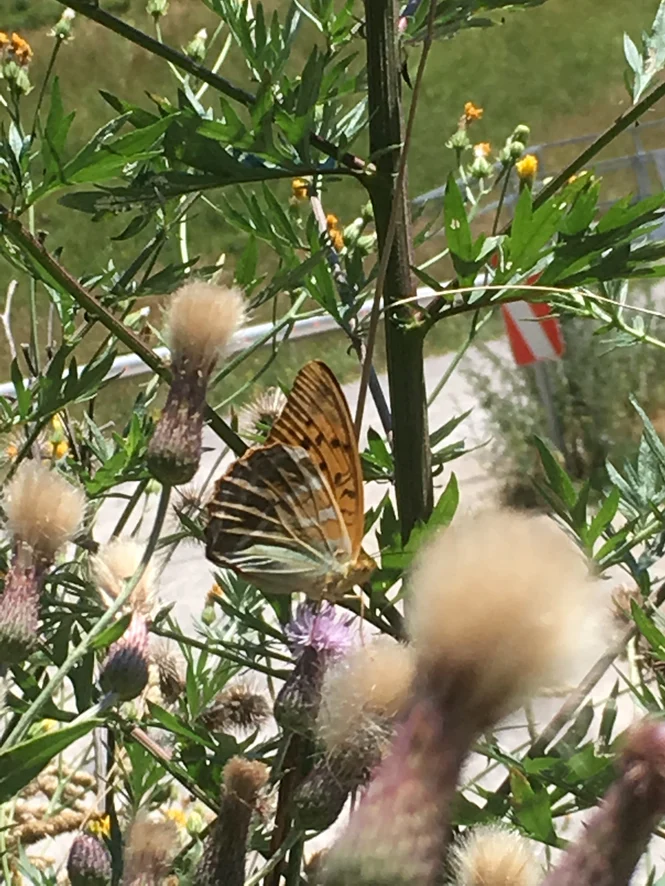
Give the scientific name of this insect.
Argynnis paphia
